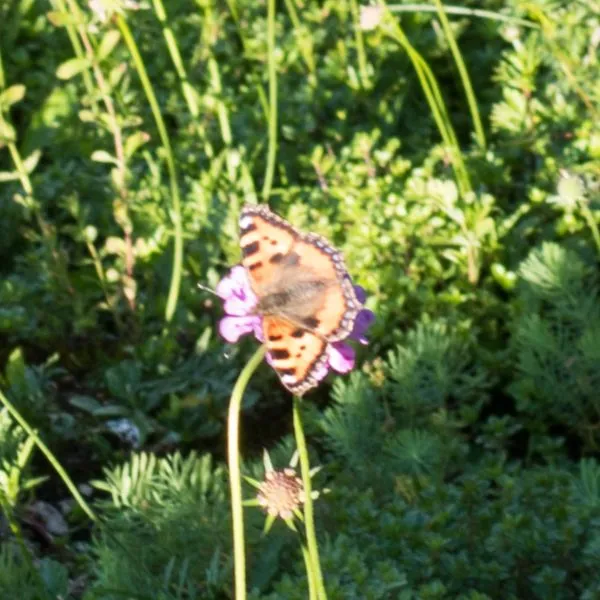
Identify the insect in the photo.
Aglais urticae
